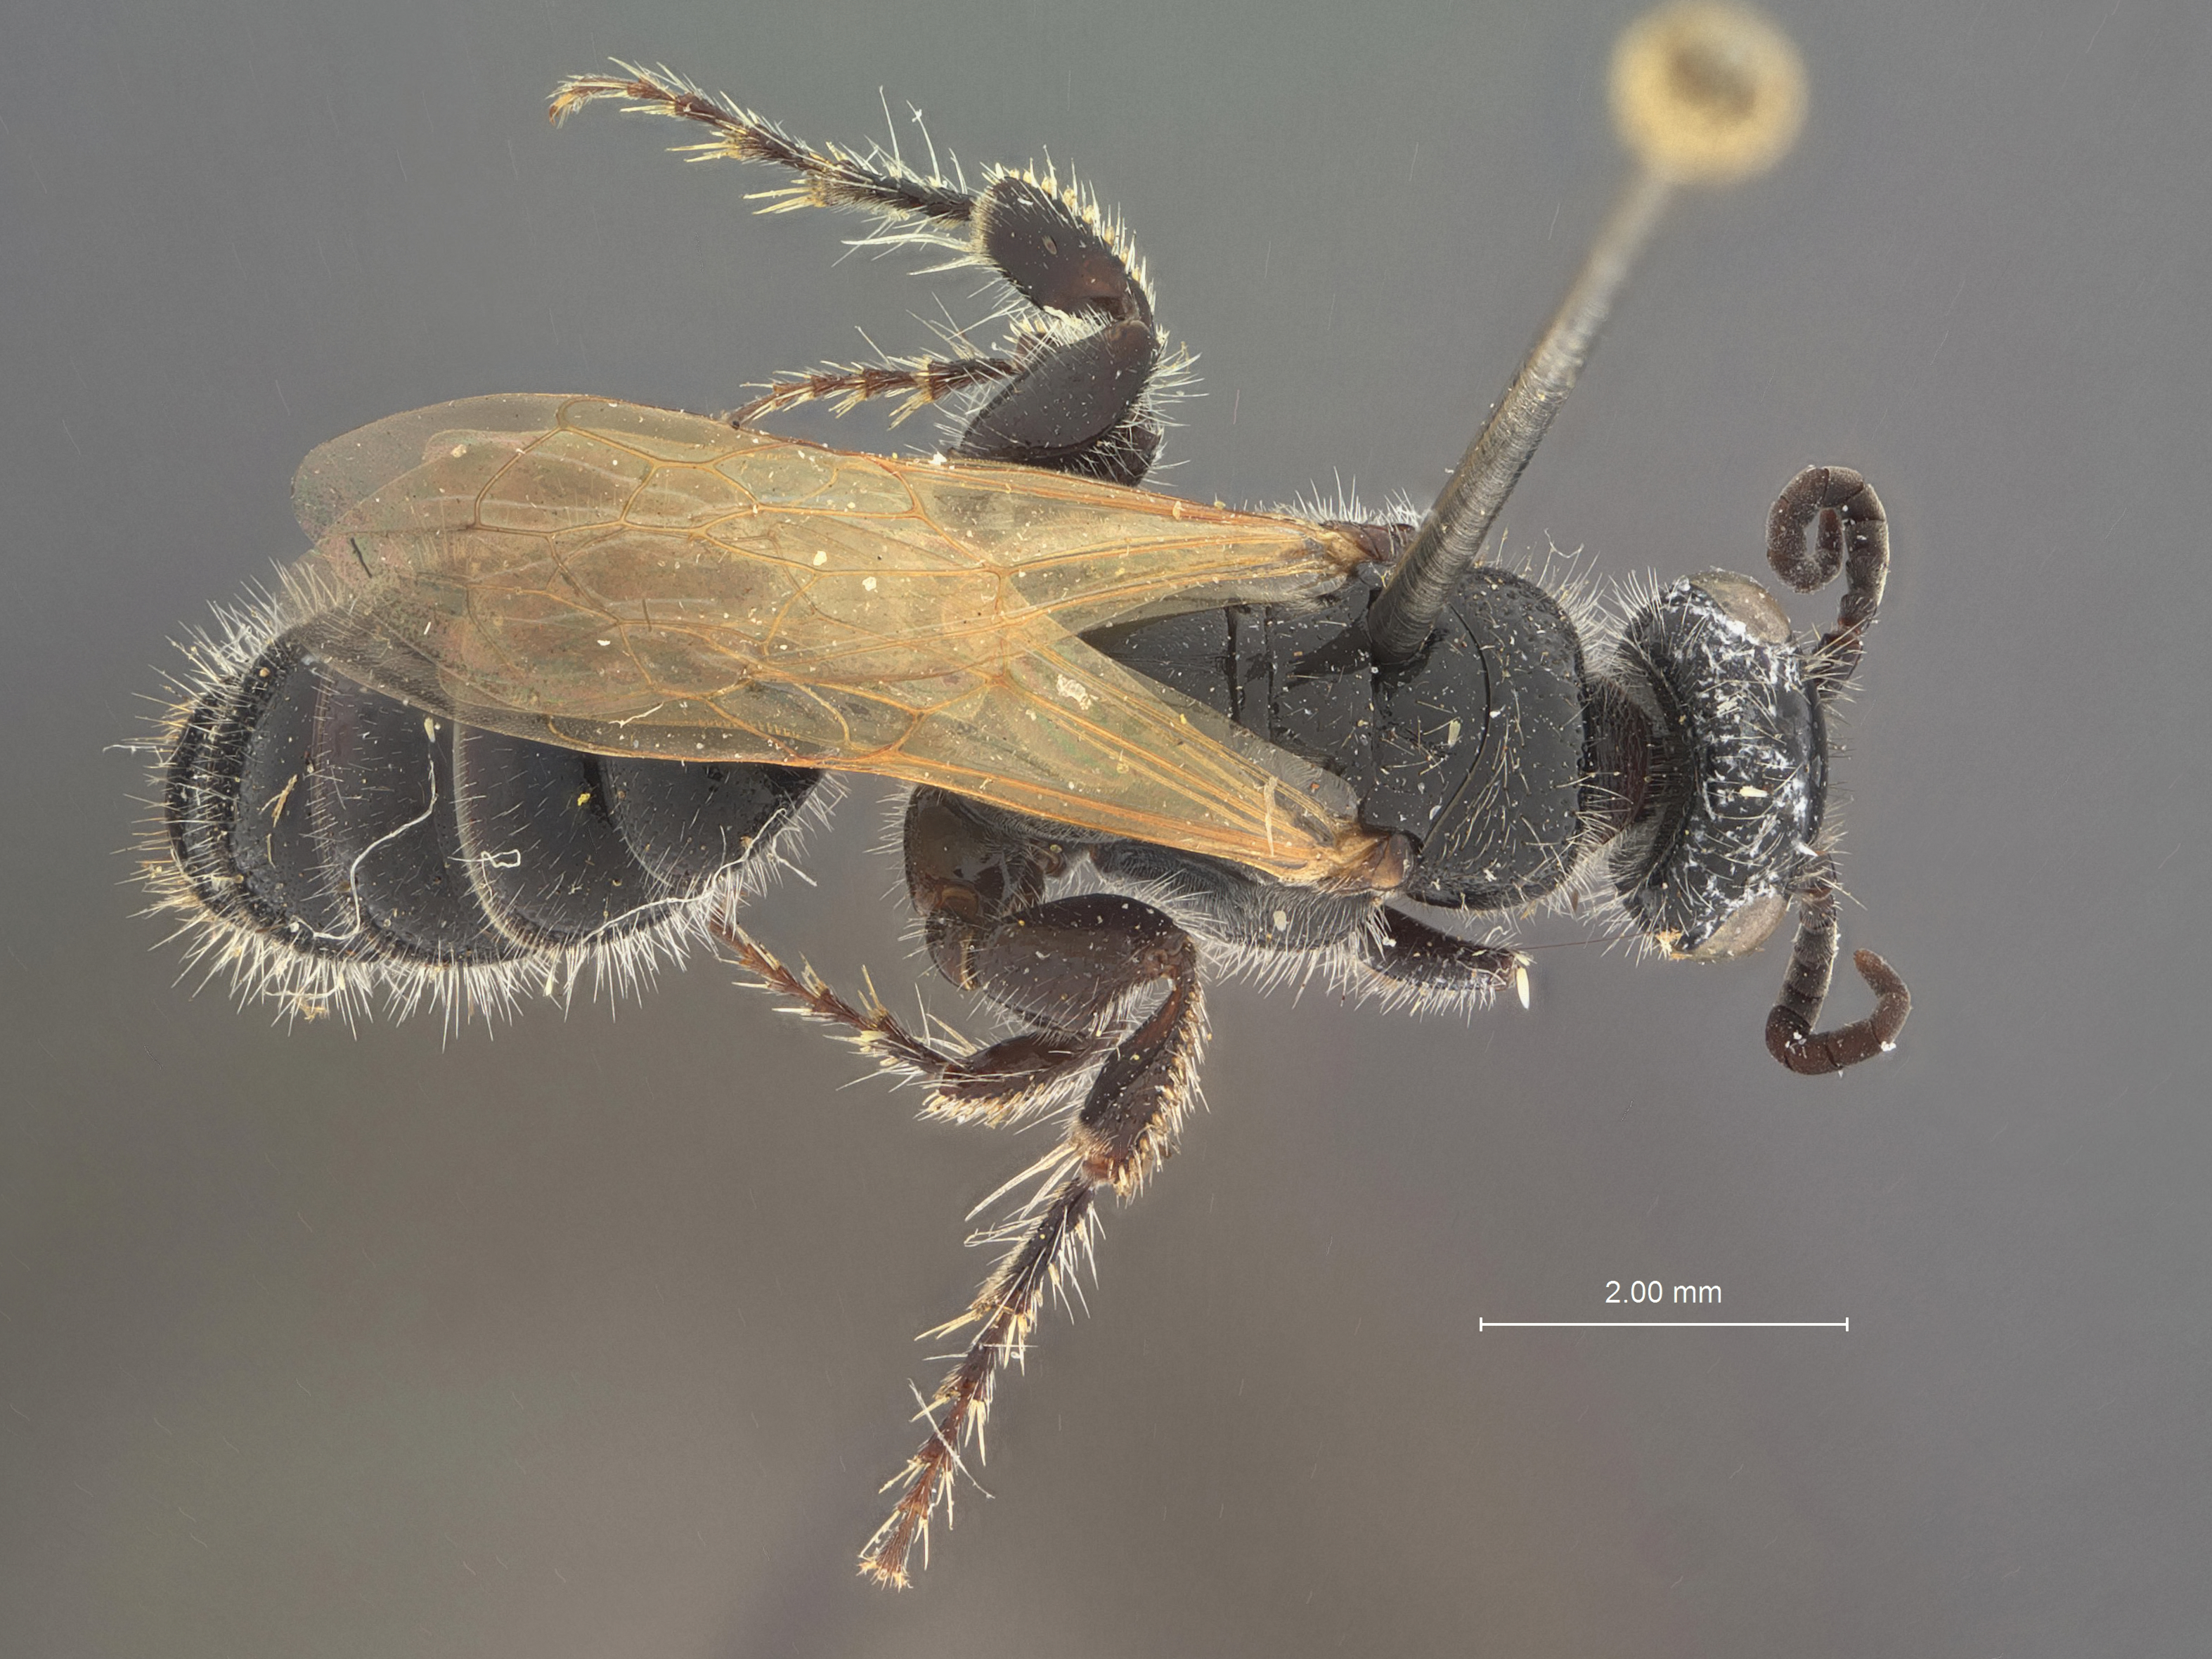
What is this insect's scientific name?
Mesa karunaratnei
